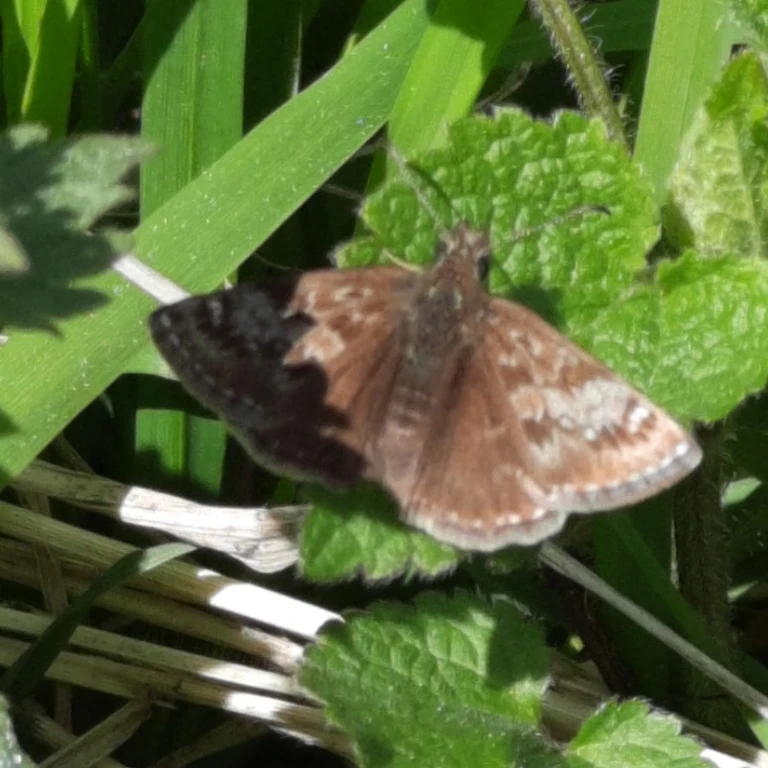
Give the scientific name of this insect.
Erynnis tages
